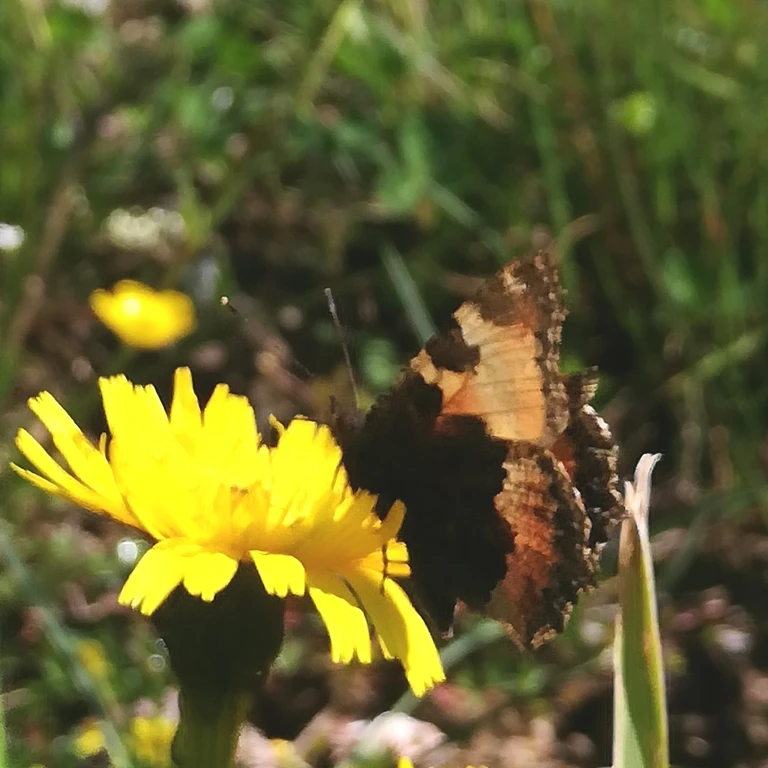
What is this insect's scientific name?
Aglais urticae
